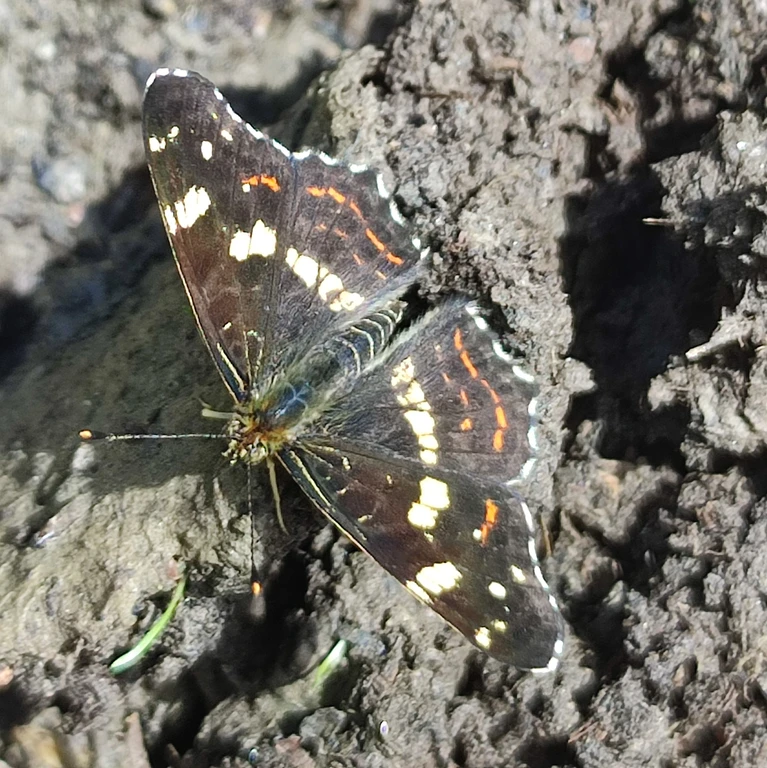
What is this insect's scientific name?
Araschnia levana
